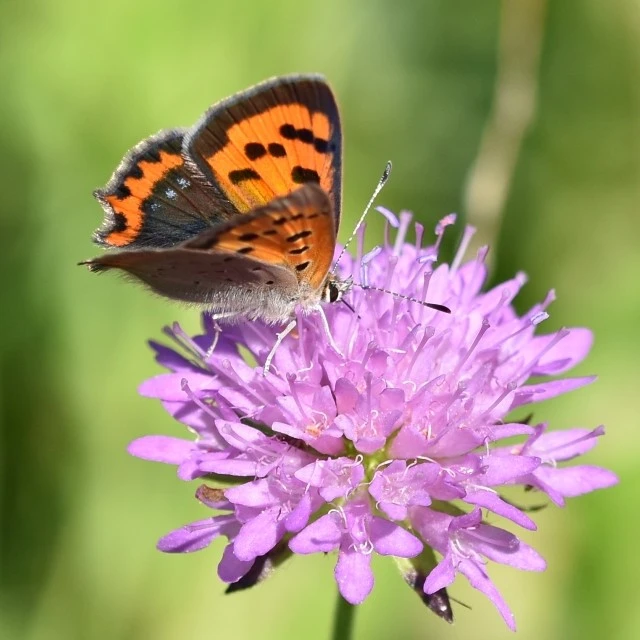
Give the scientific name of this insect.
Lycaena phlaeas
